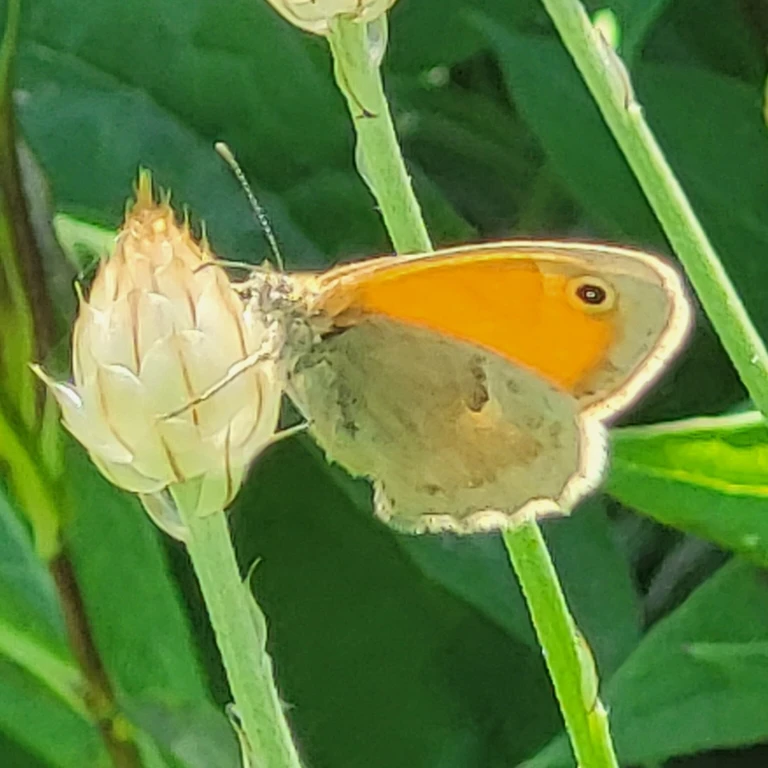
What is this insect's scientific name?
Coenonympha pamphilus
